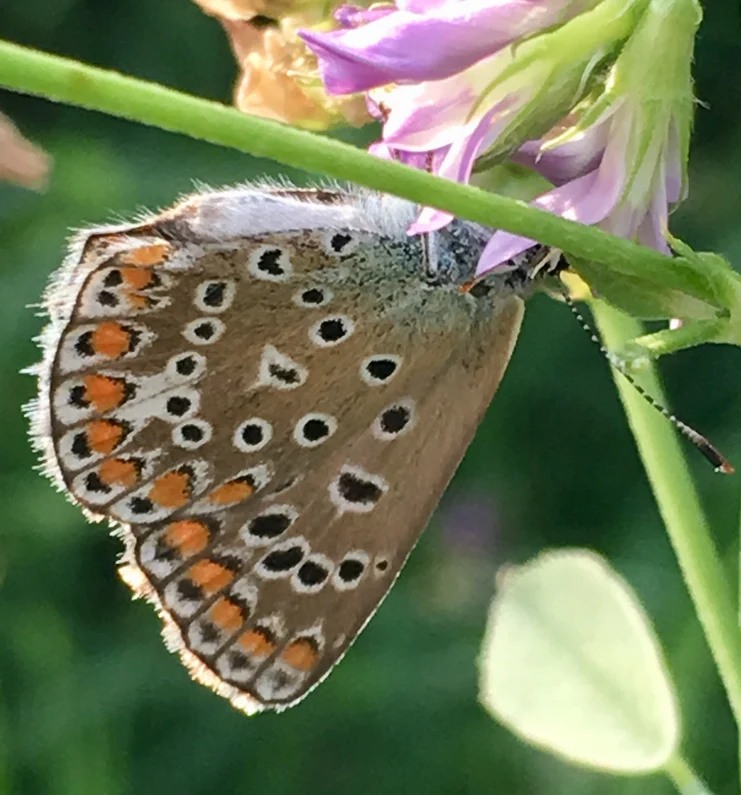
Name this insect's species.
Polyommatus icarus
